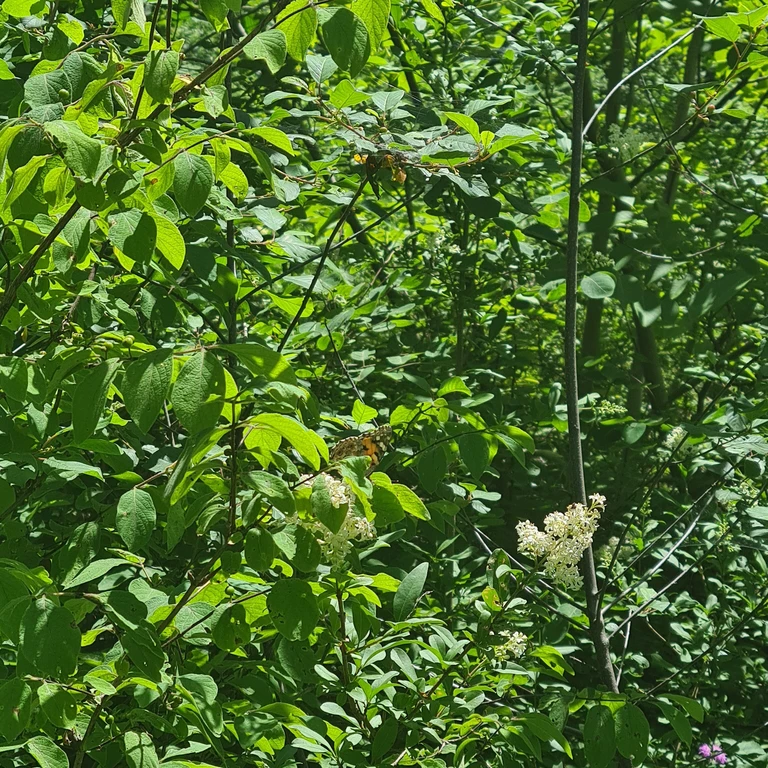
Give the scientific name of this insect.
Vanessa cardui
